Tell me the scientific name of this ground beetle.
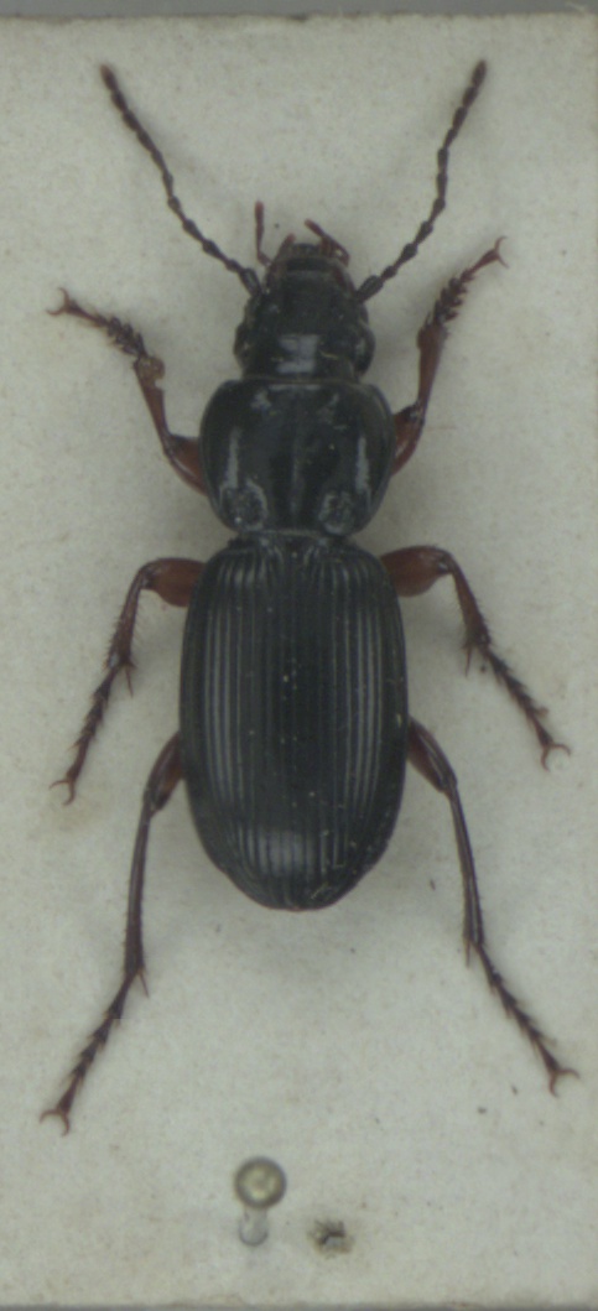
Pterostichus madidus
